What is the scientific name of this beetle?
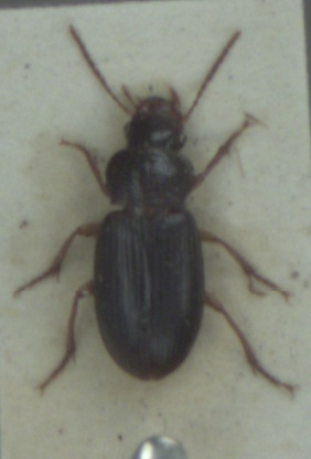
Ophonus rufibarbis
